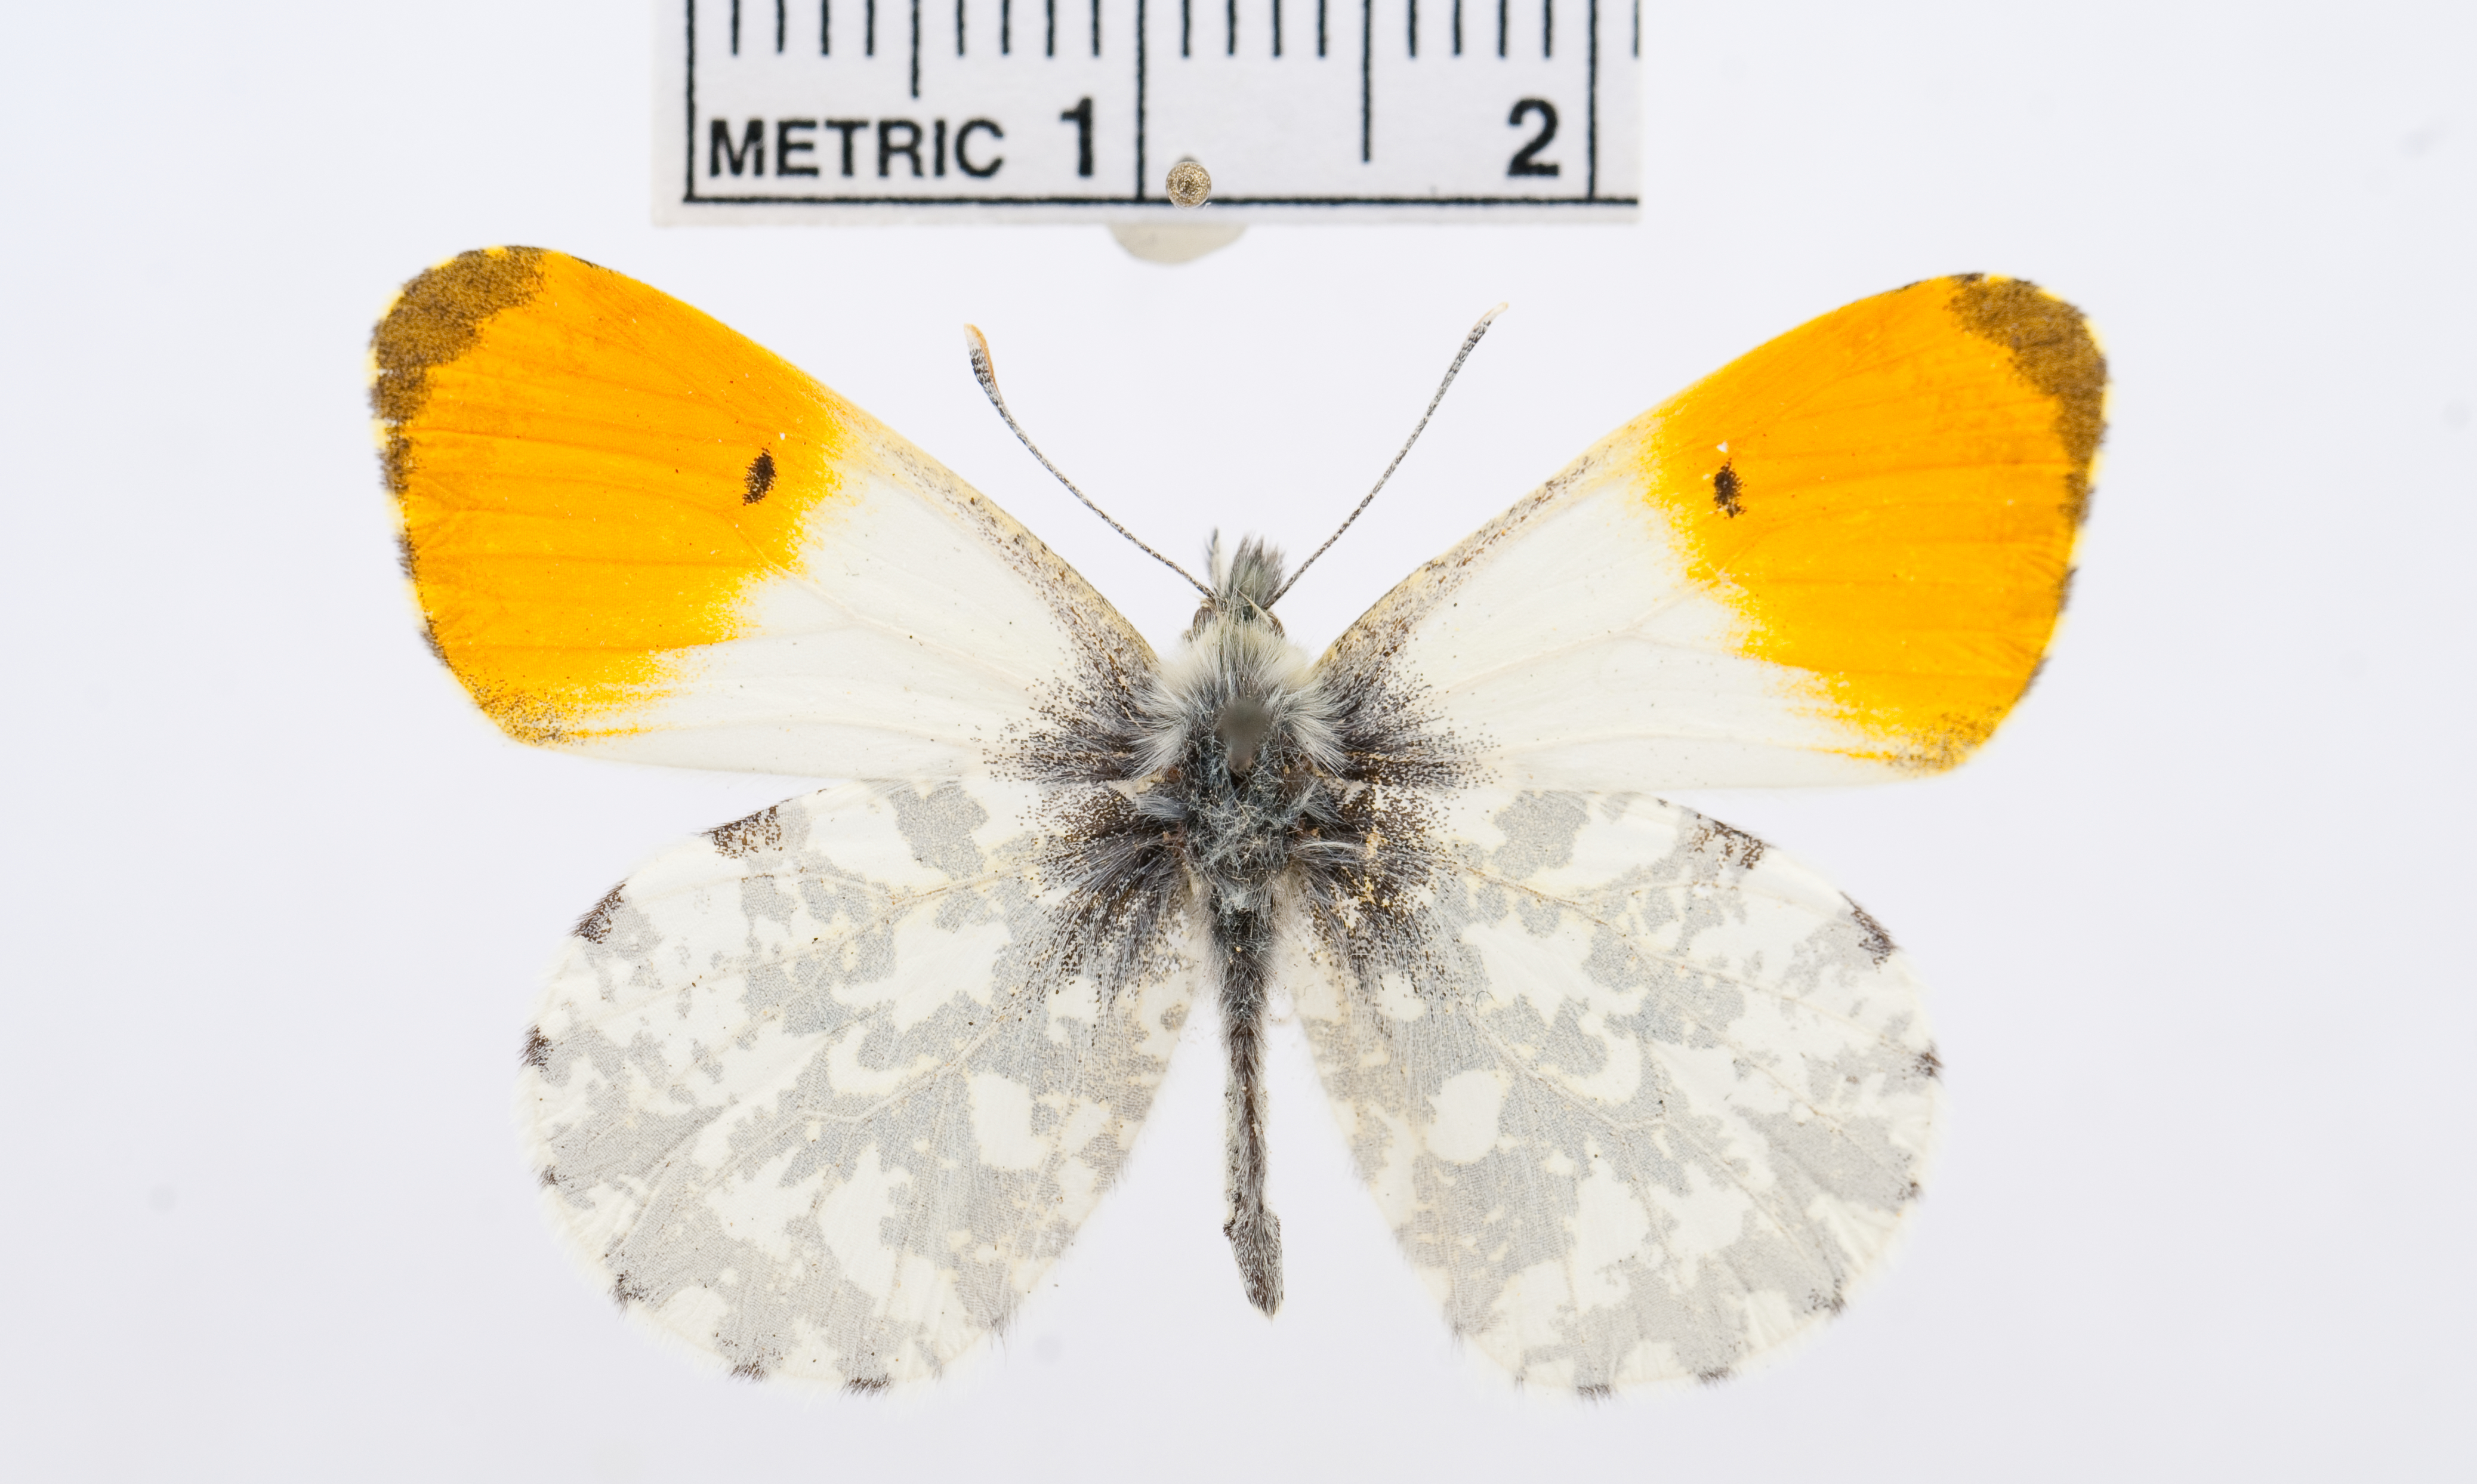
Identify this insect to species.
Anthocharis cardamines
